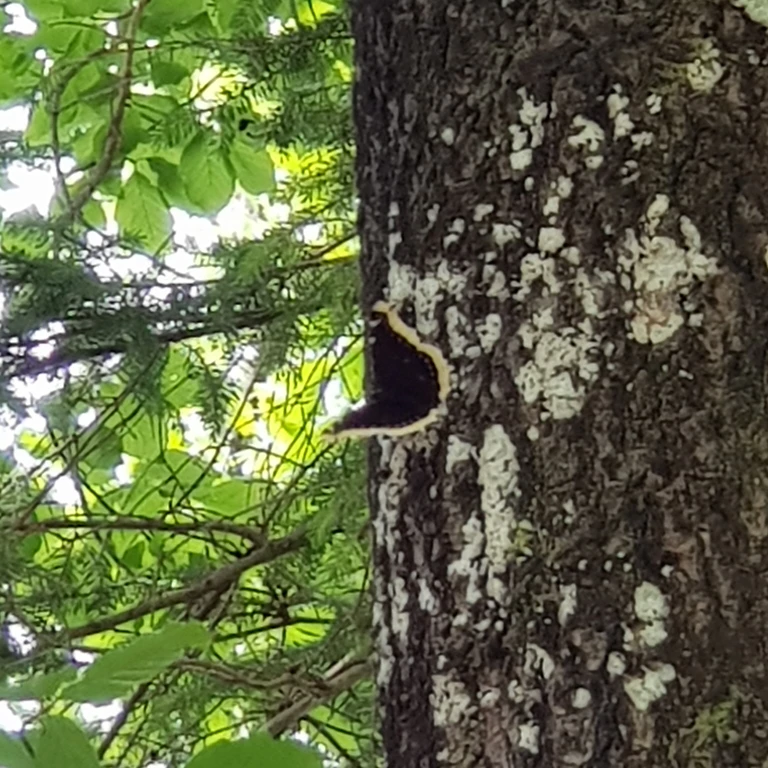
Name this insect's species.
Nymphalis antiopa
